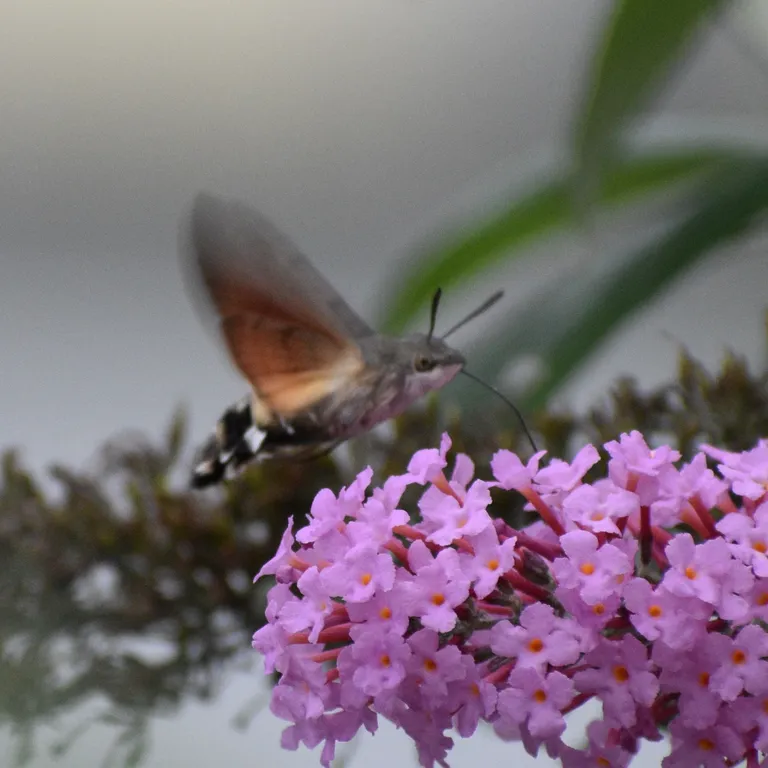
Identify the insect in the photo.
Macroglossum stellatarum
